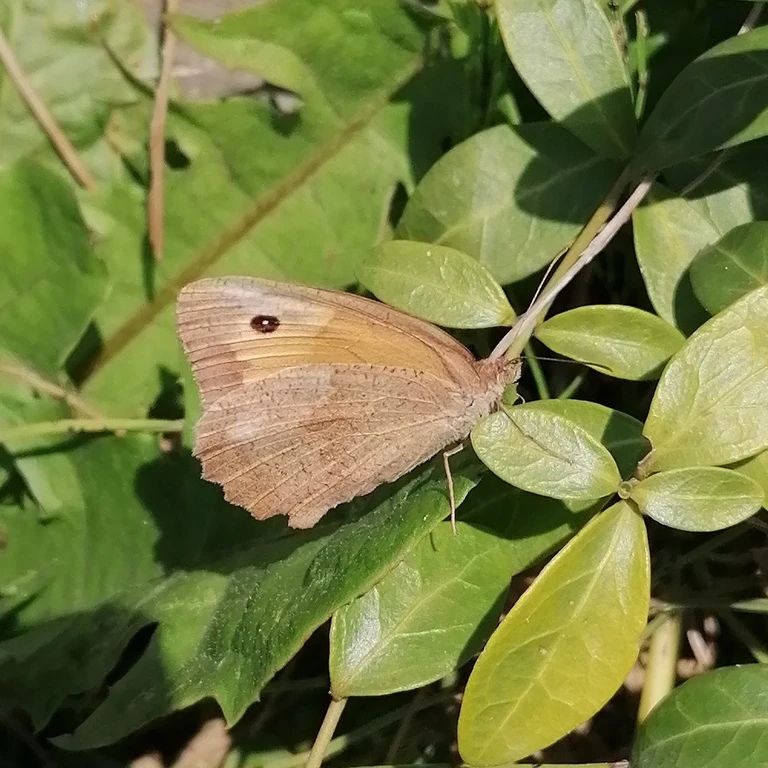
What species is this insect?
Maniola jurtina
